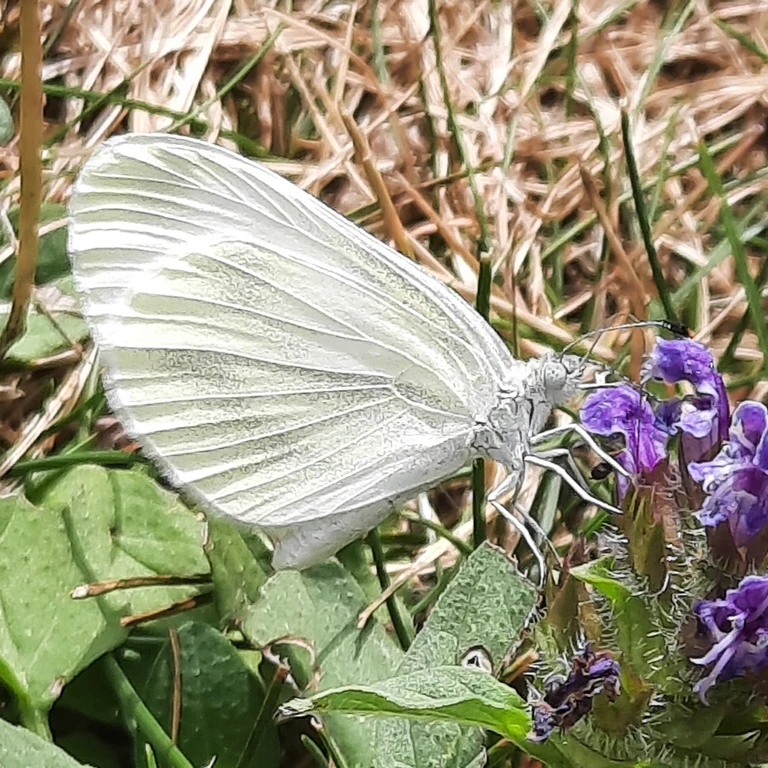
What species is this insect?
Leptidea sinapis/juvernica
